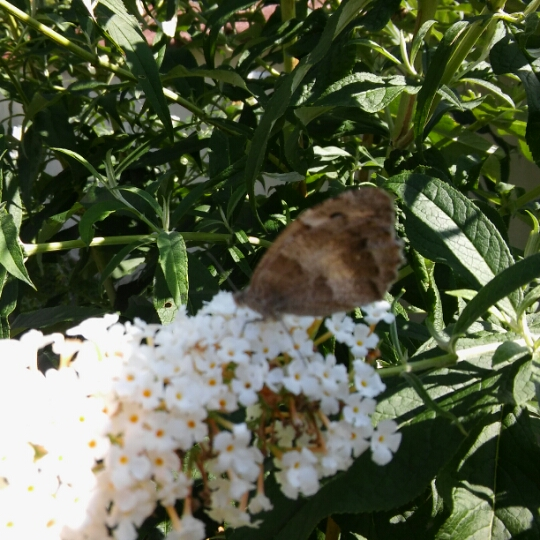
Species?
Chazara briseis (also Satyrus briseis)
